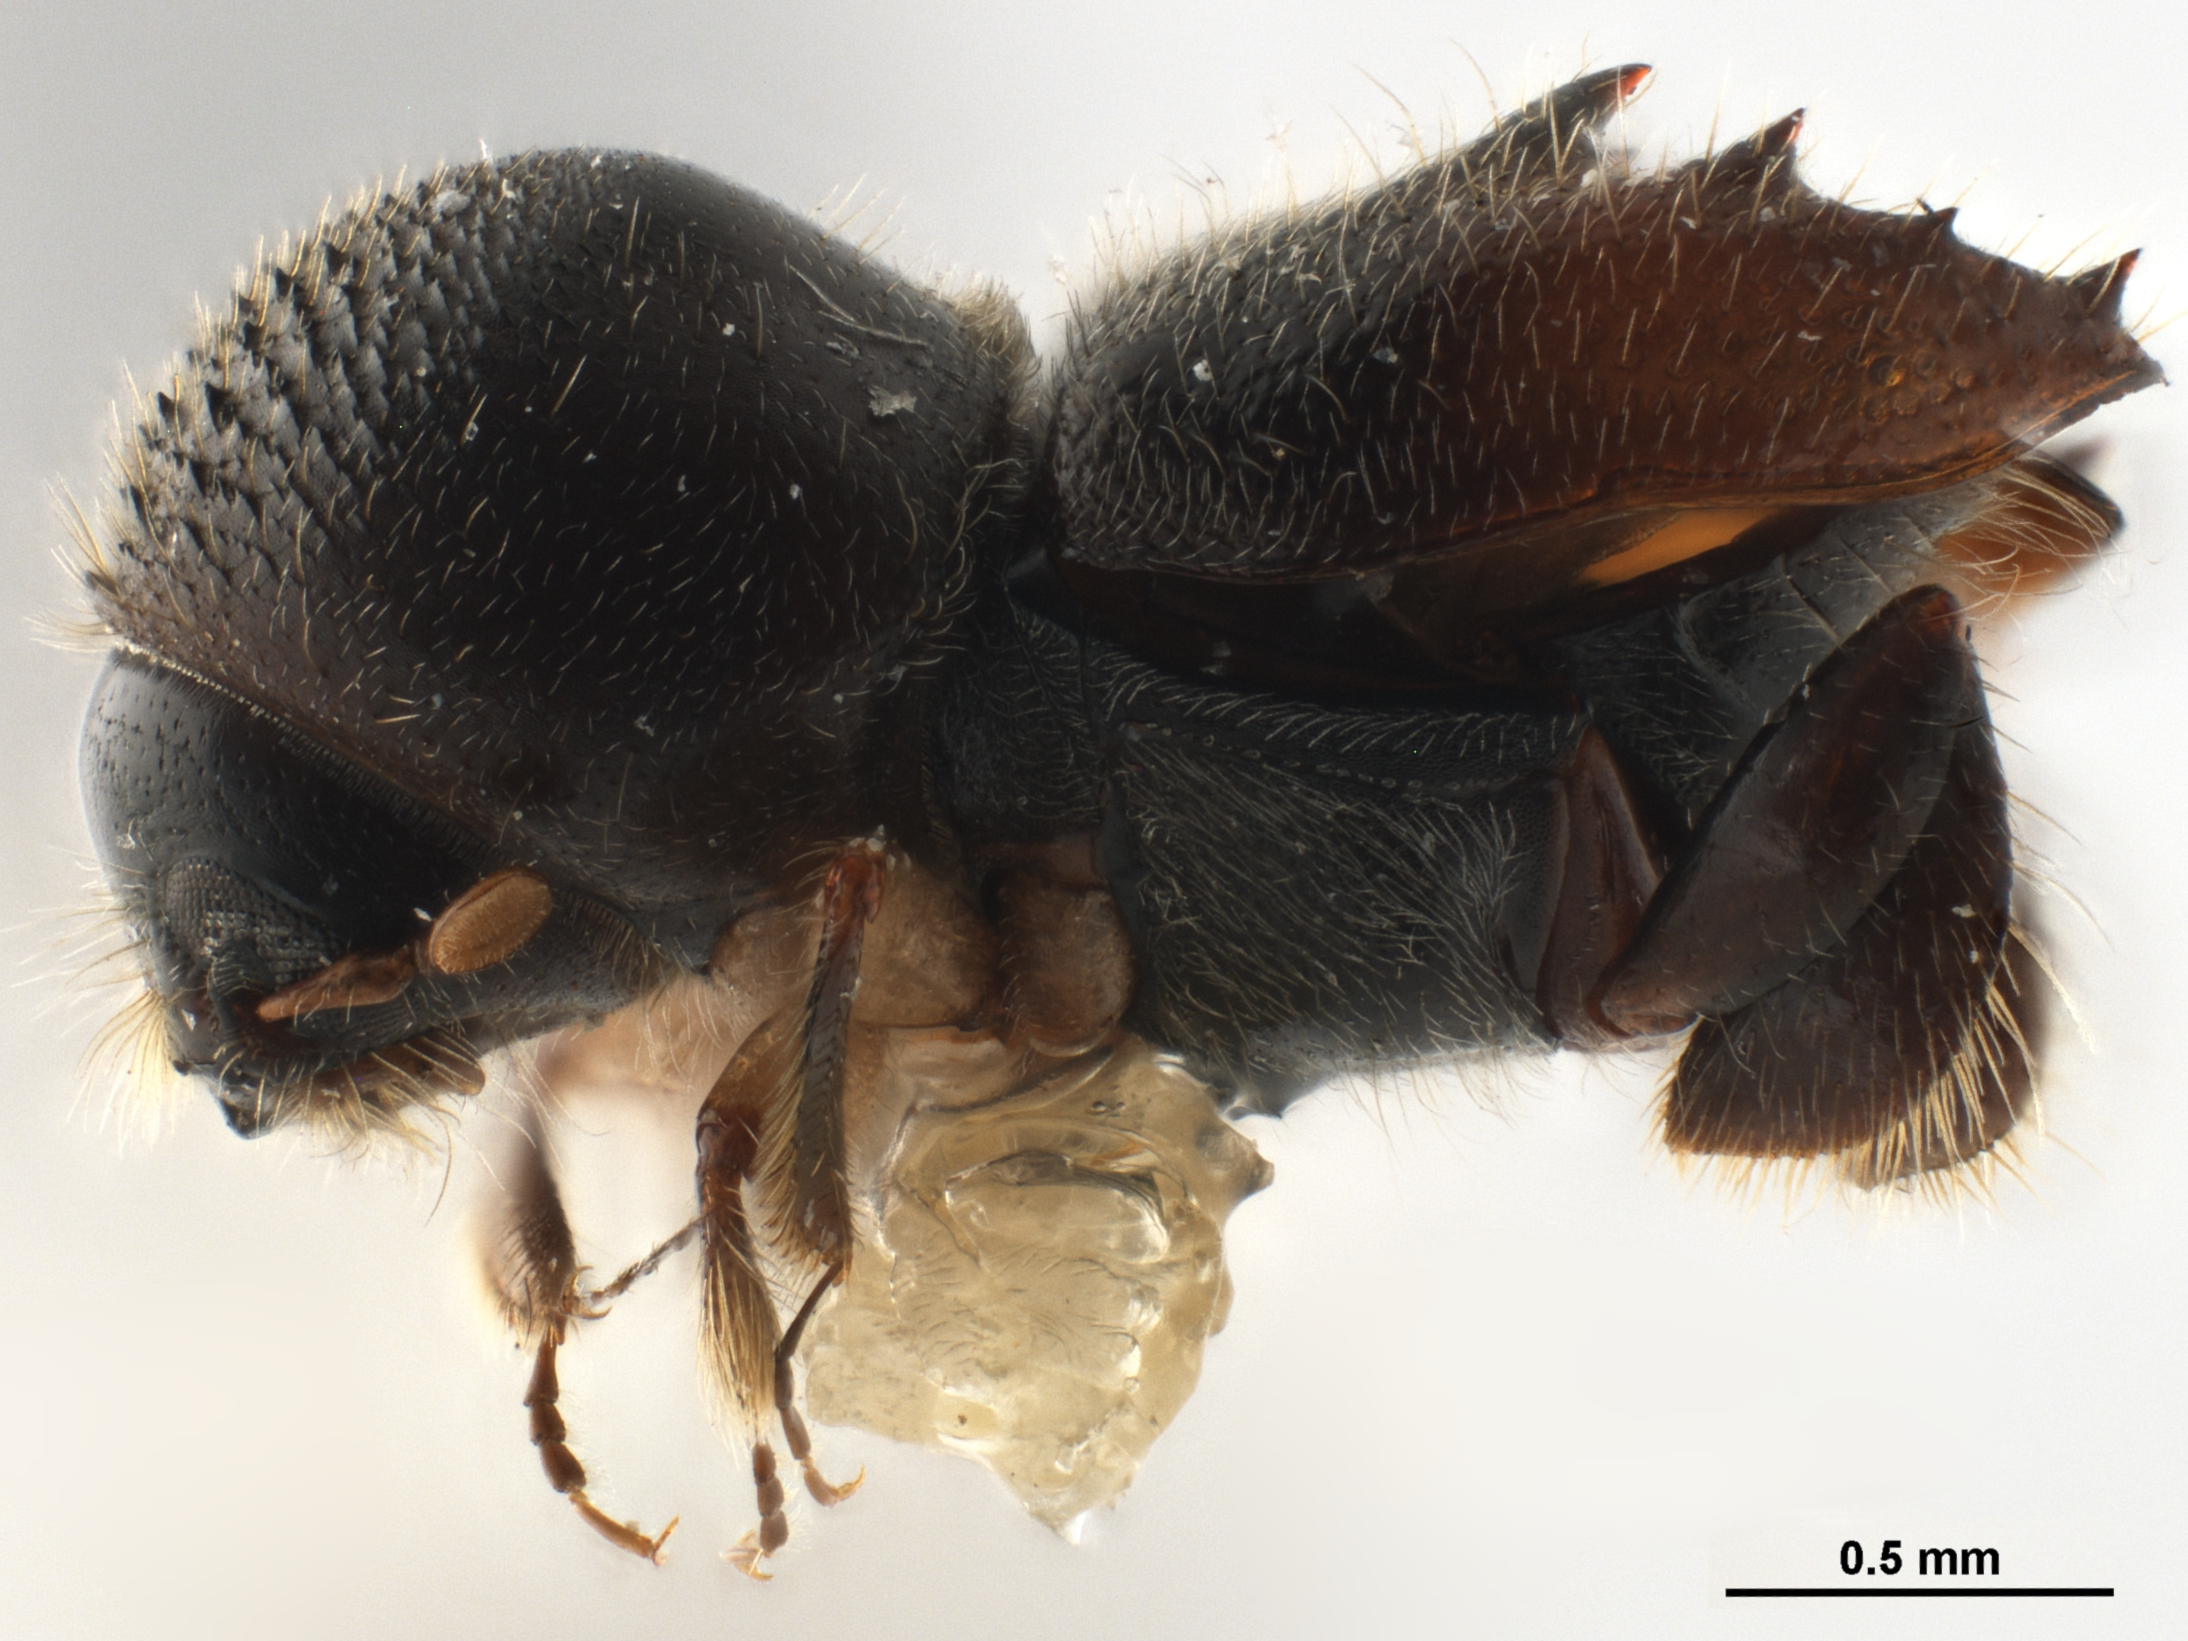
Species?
Eccoptopterus spinosus
